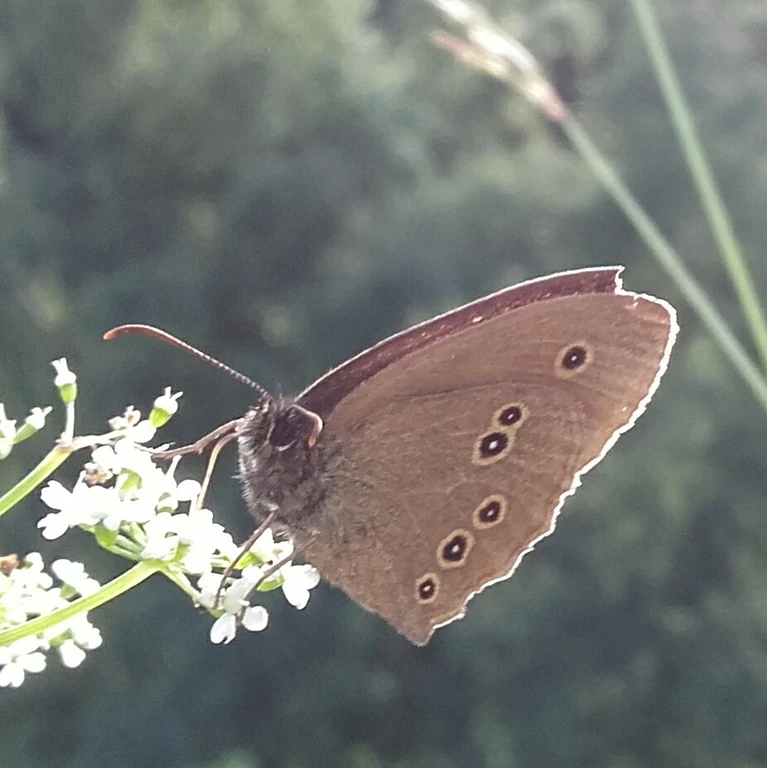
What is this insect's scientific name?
Aphantopus hyperantus
